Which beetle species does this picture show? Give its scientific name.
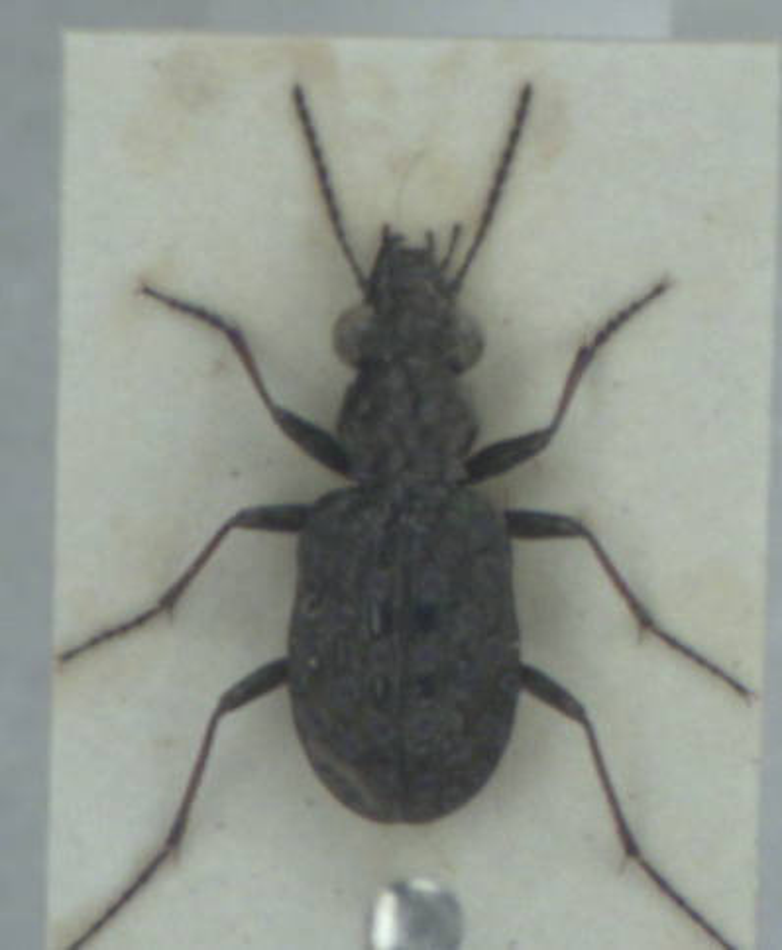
Elaphrus cupreus
